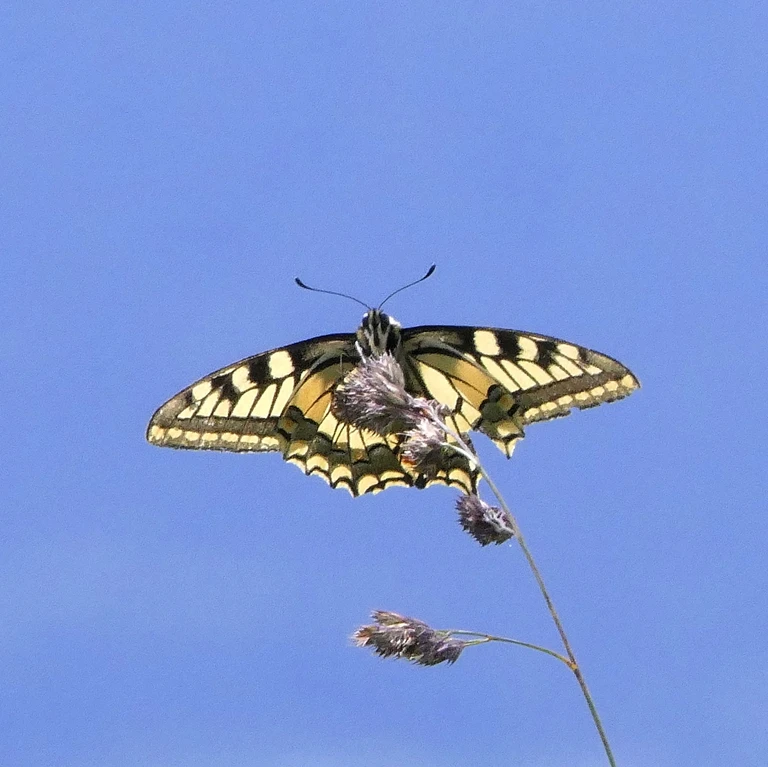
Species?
Papilio machaon
